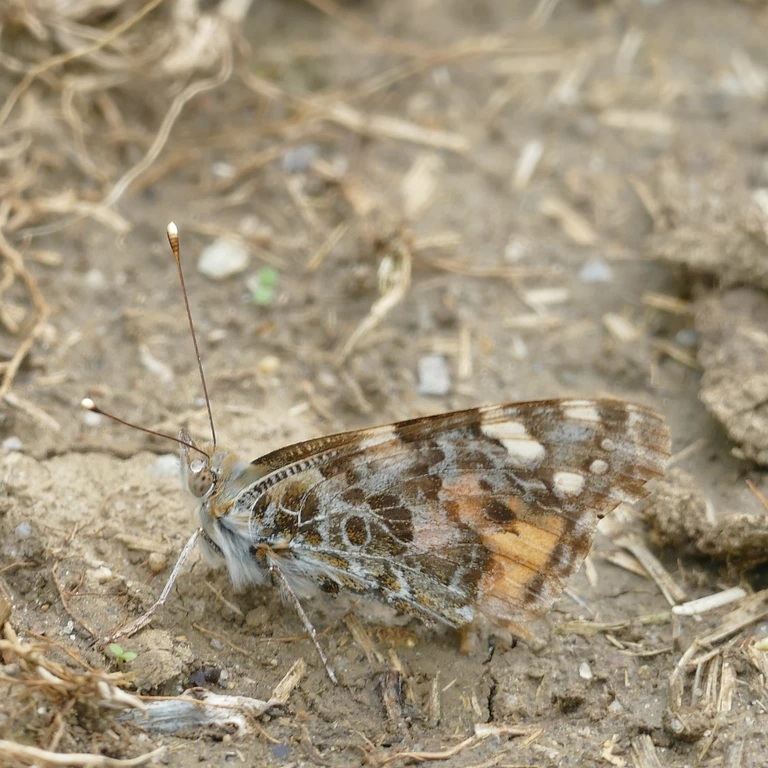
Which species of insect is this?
Vanessa cardui
